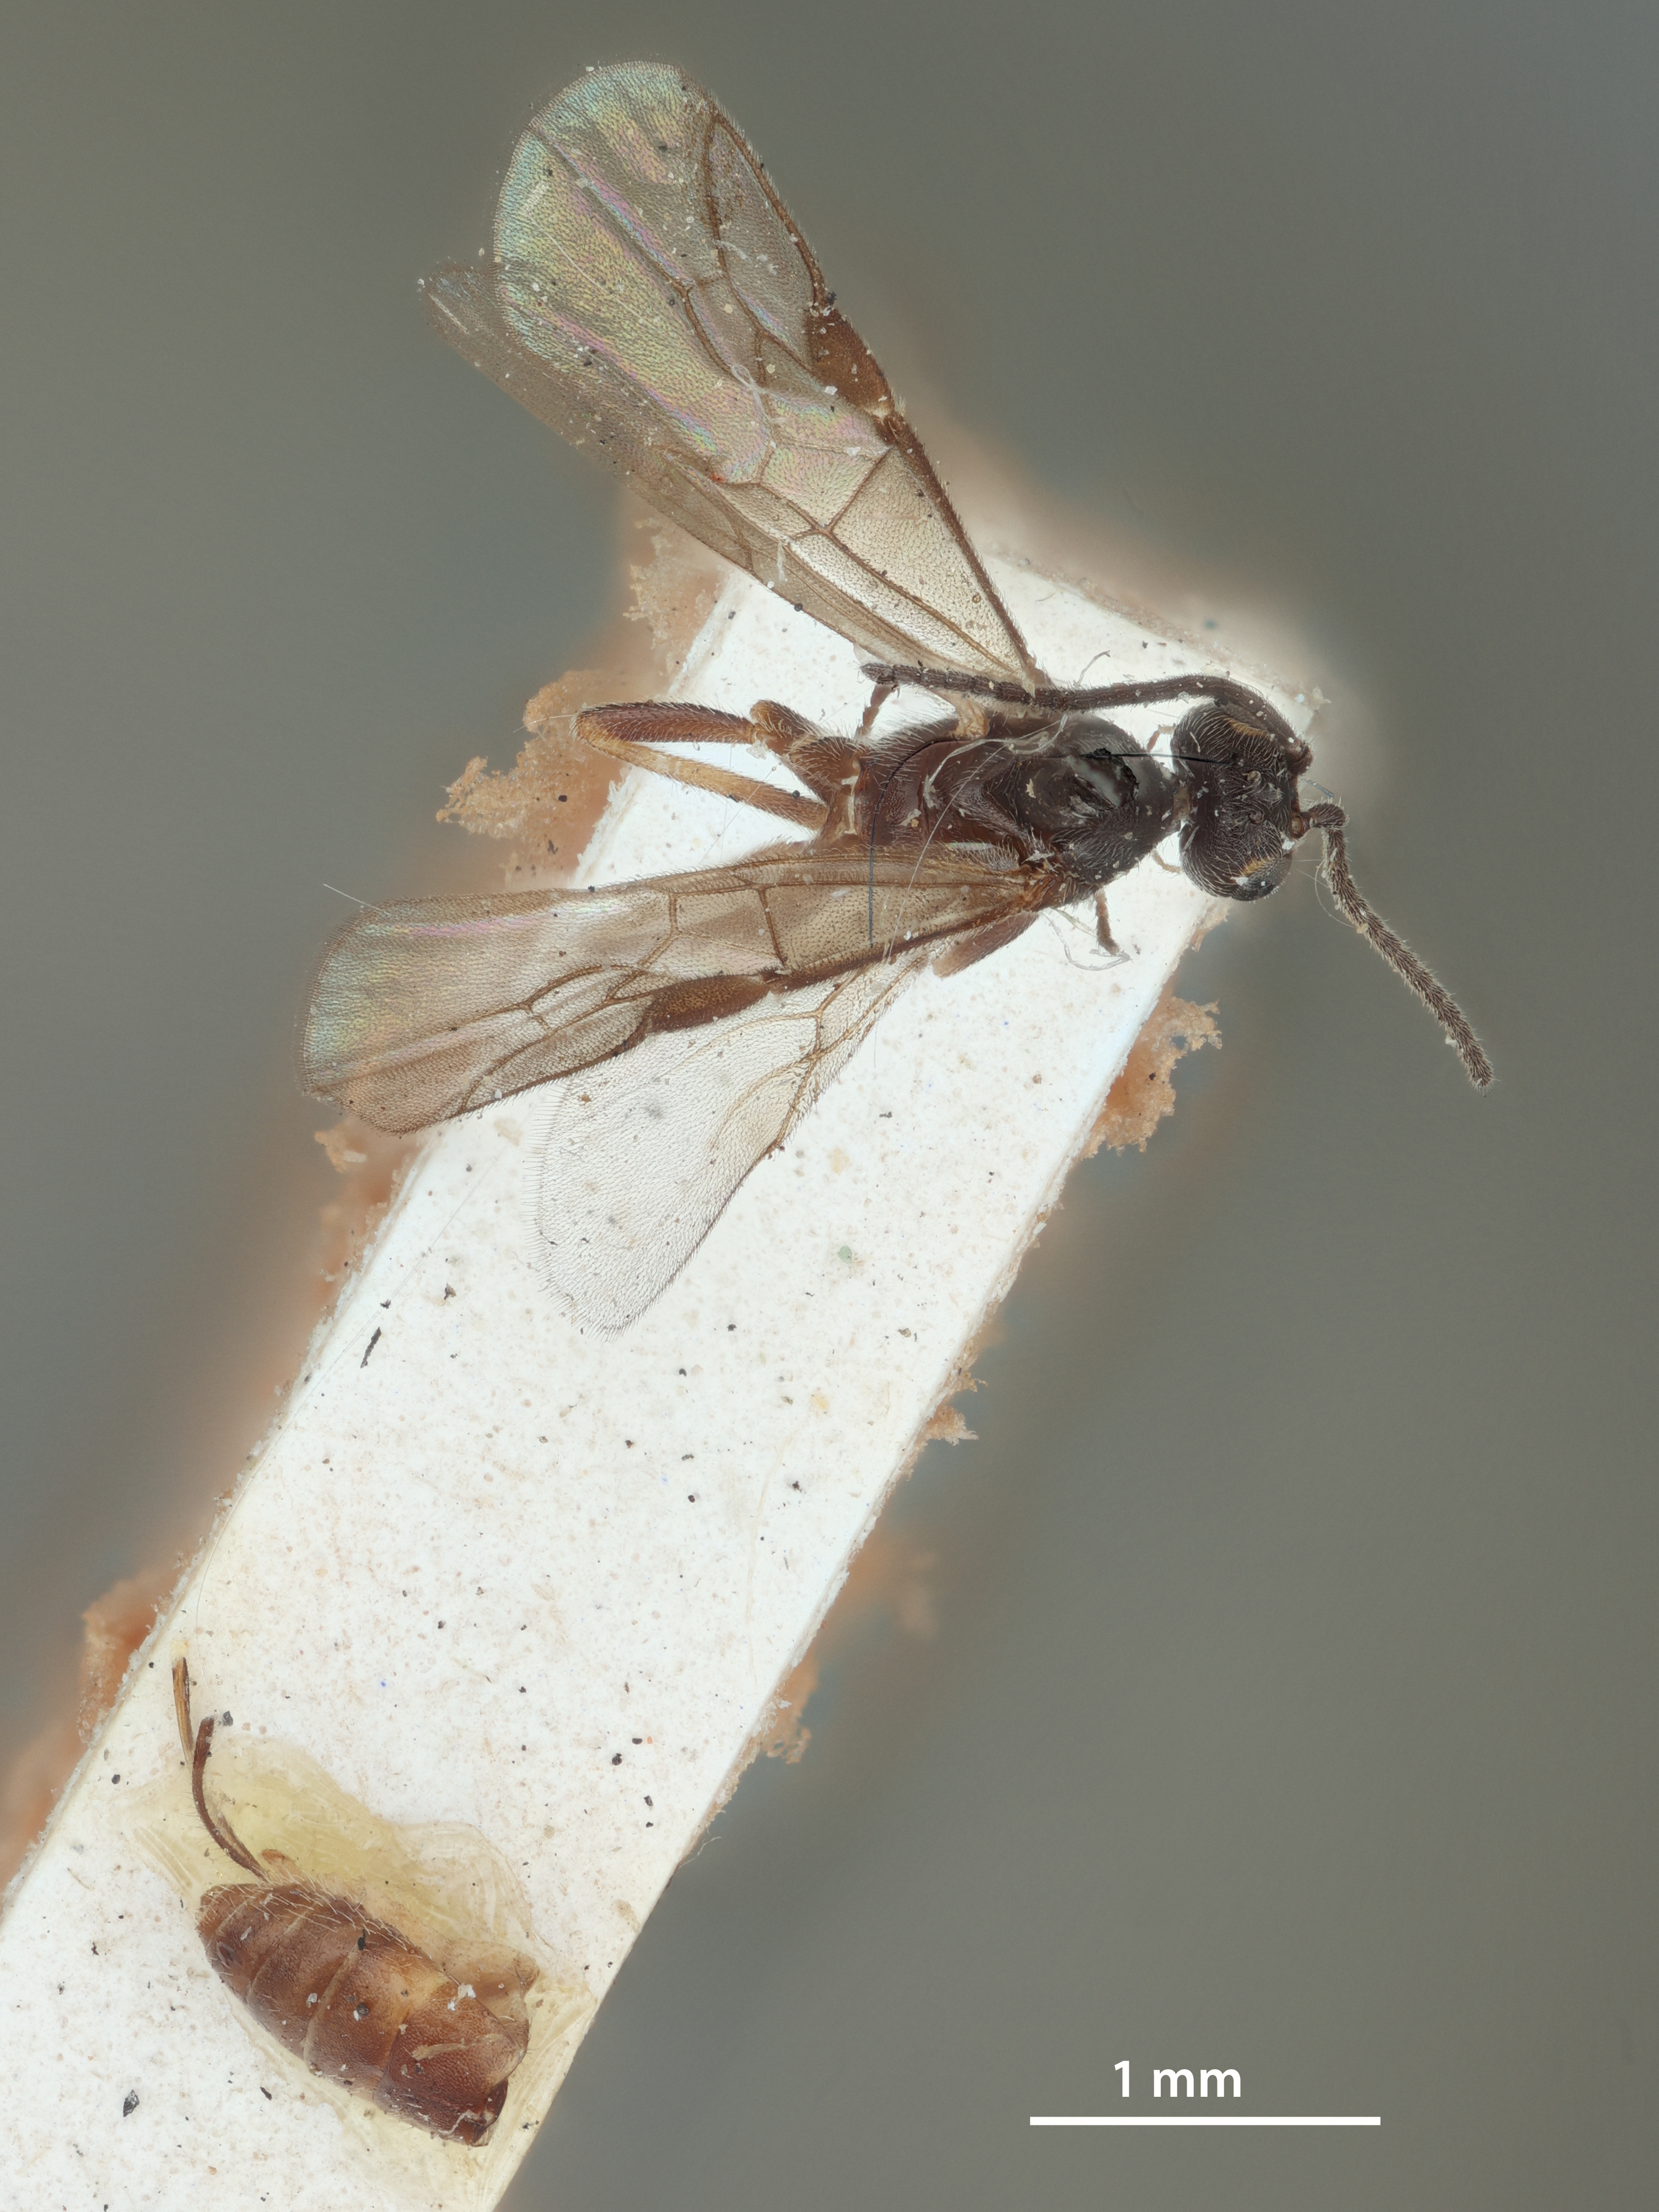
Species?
Habrobracon johannseni
